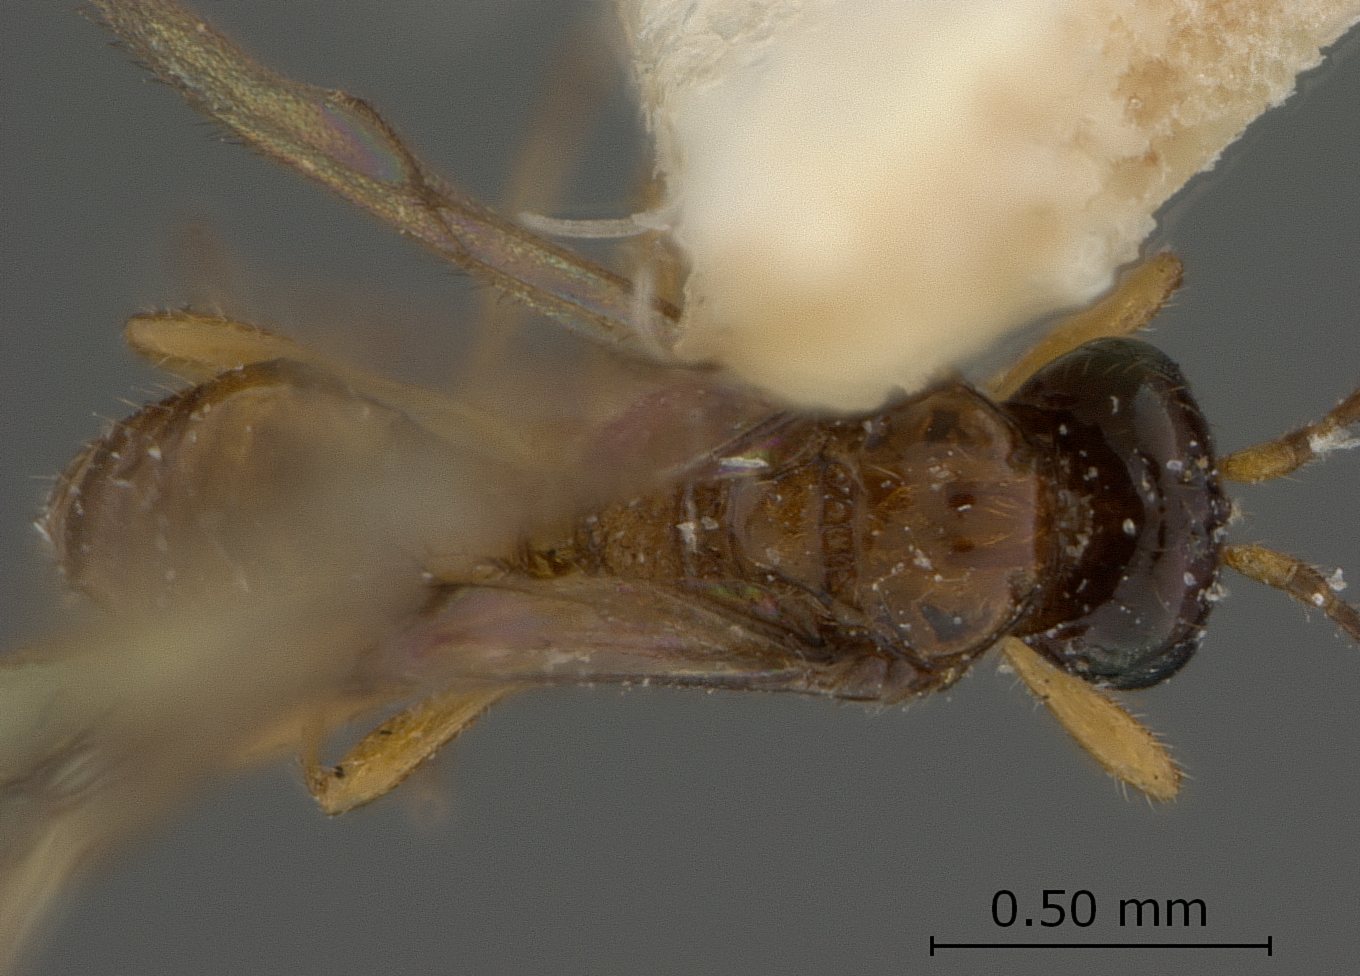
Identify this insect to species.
Opius alternantherae
